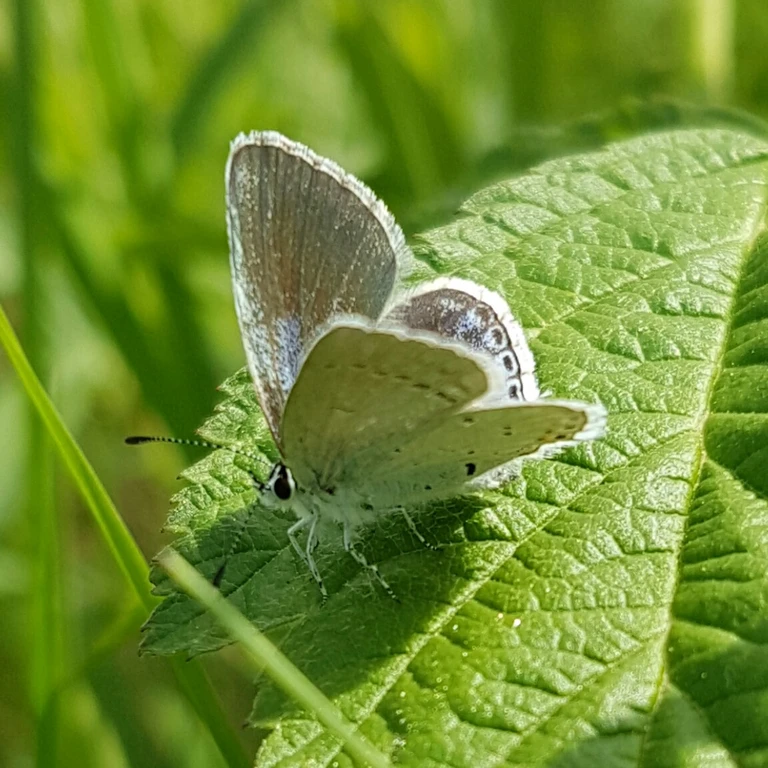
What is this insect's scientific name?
Cupido argiades (also Elkalyce argiades)
